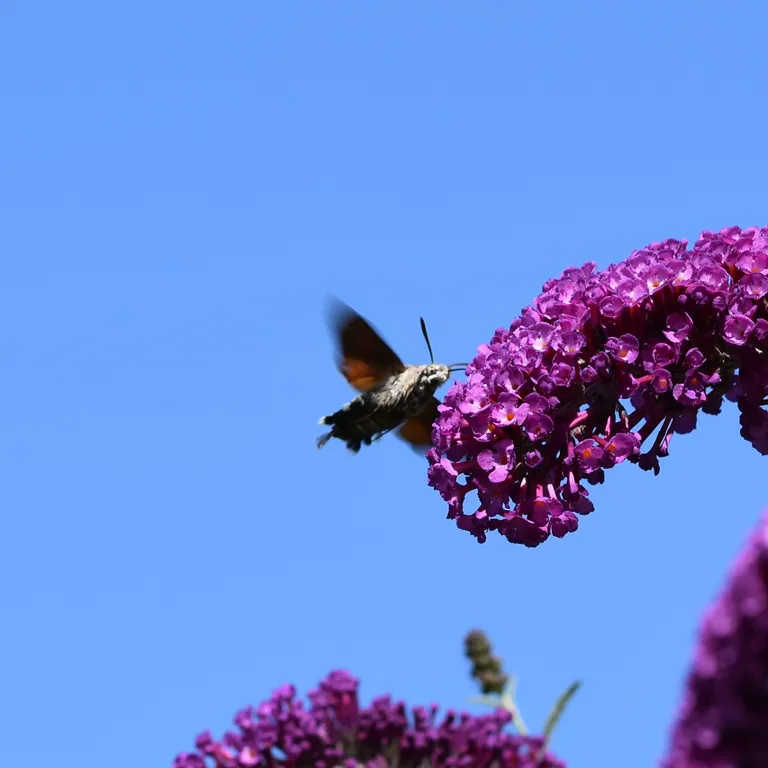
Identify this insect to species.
Macroglossum stellatarum
